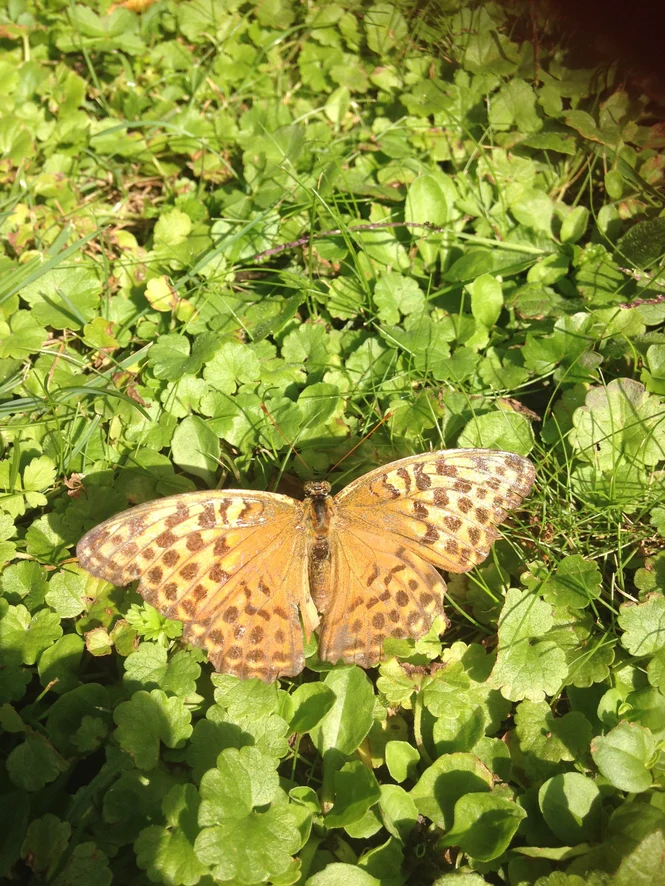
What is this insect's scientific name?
Argynnis paphia
